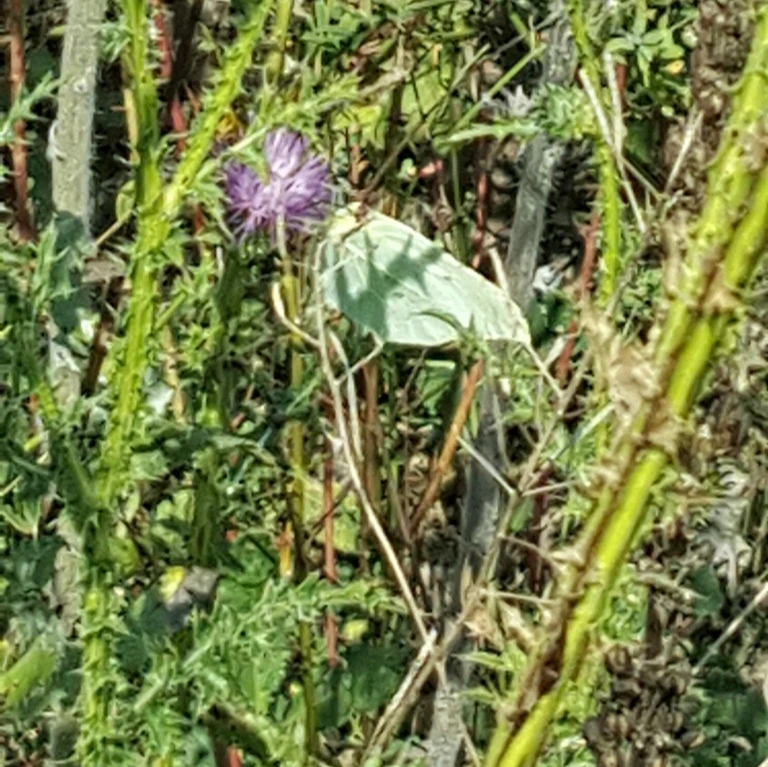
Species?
Gonepteryx rhamni
